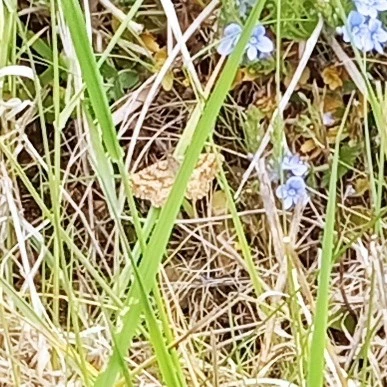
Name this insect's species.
Ematurga atomaria
